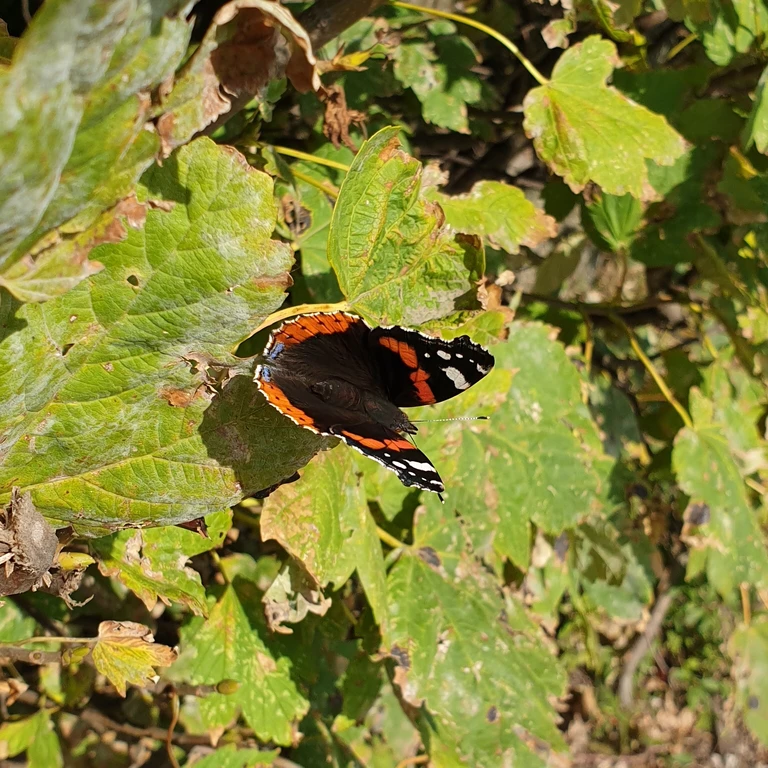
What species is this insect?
Vanessa atalanta
